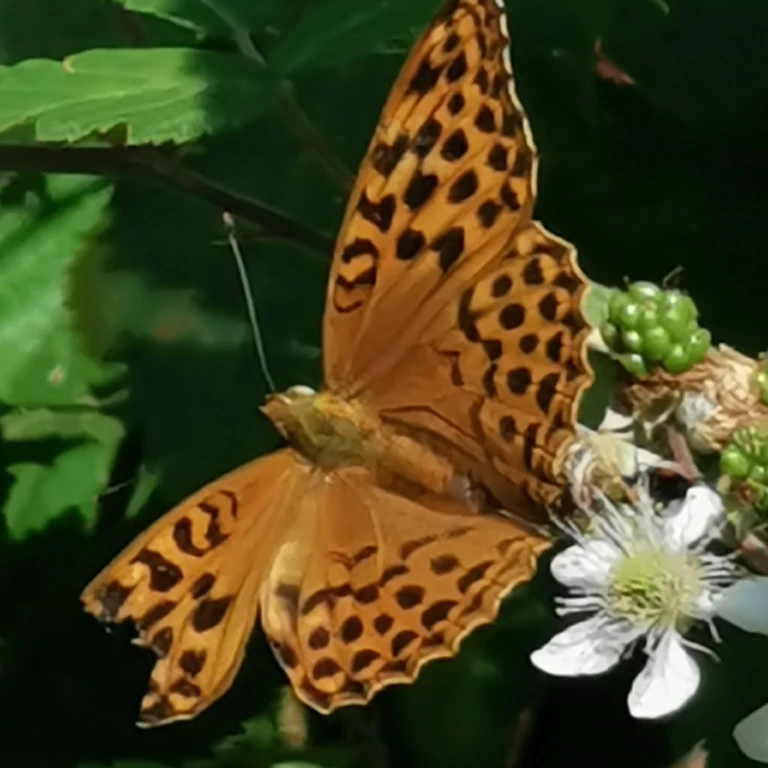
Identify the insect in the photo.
Argynnis paphia
